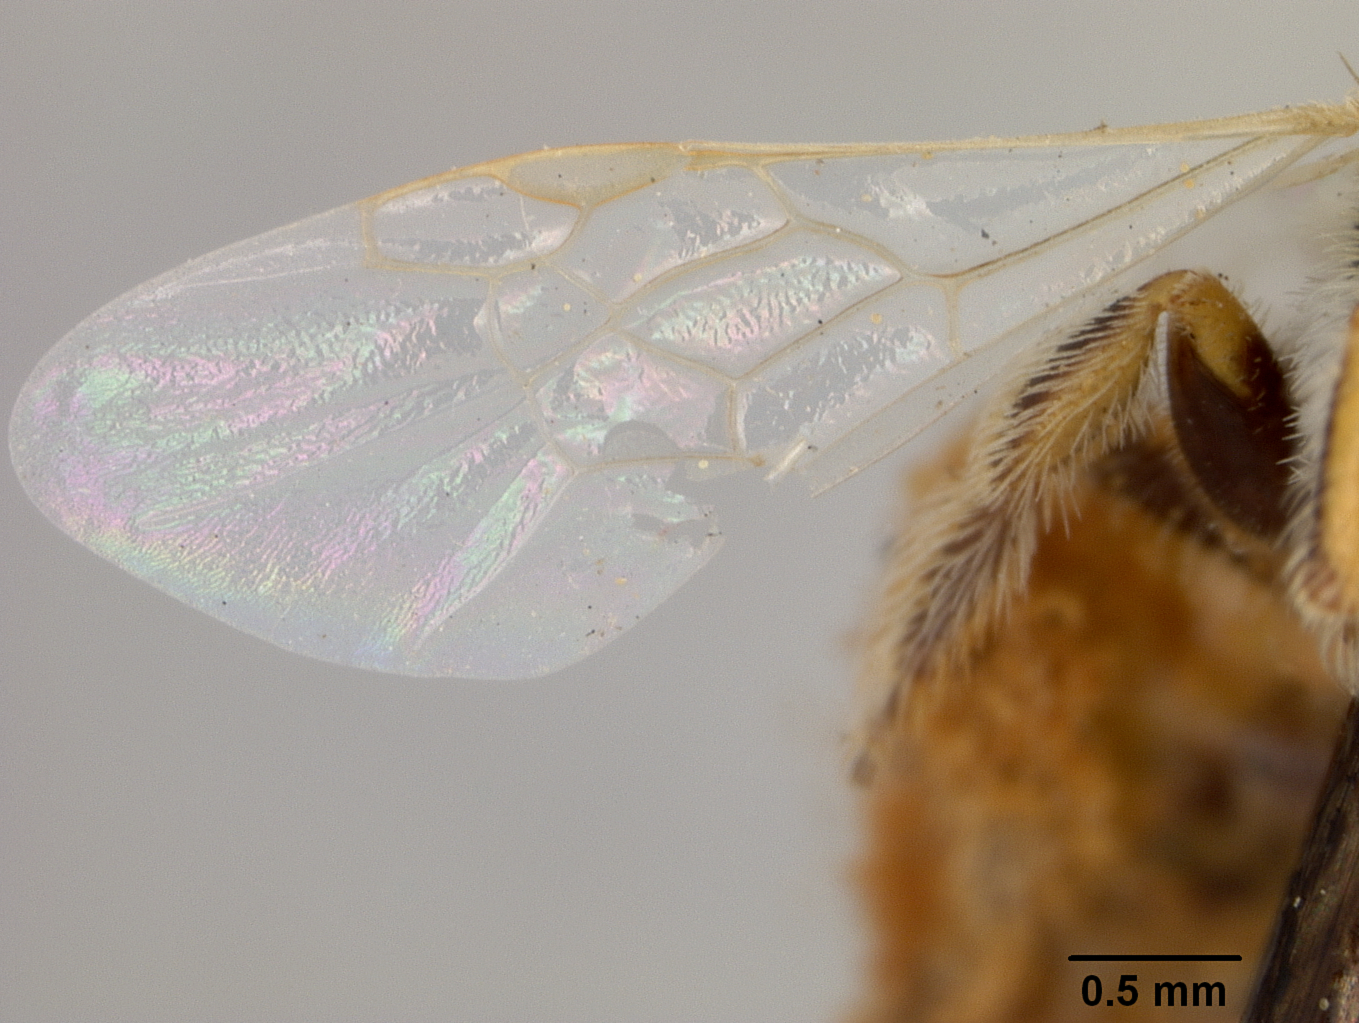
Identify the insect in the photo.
Perdita coreopsidis
